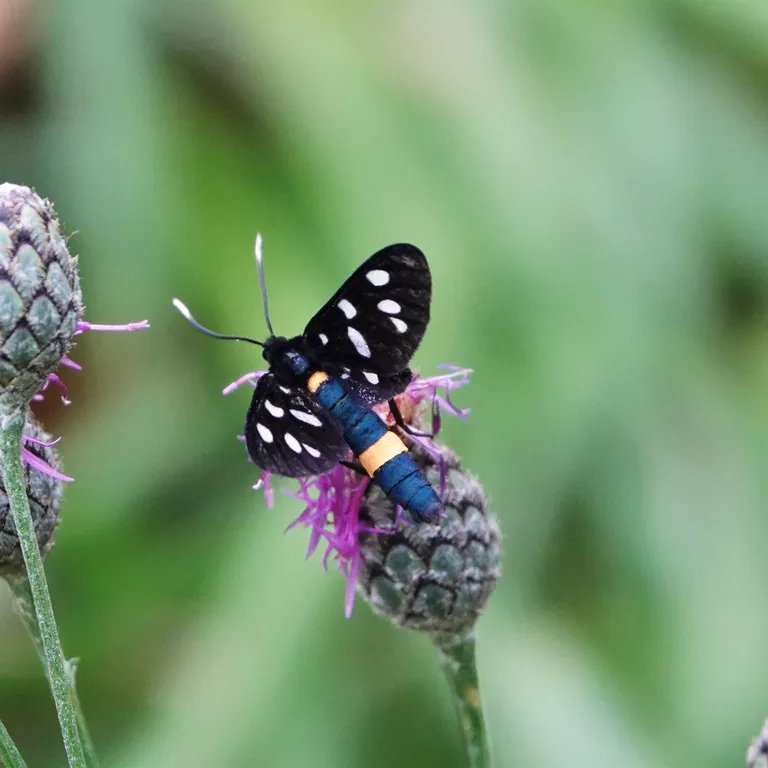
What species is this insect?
Amata phegea
